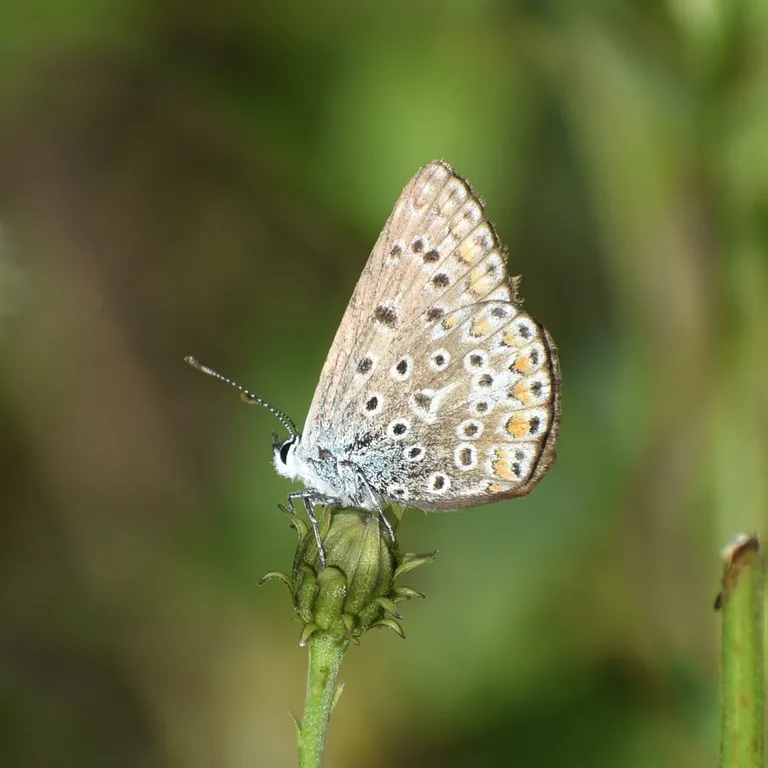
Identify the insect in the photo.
Polyommatus icarus
